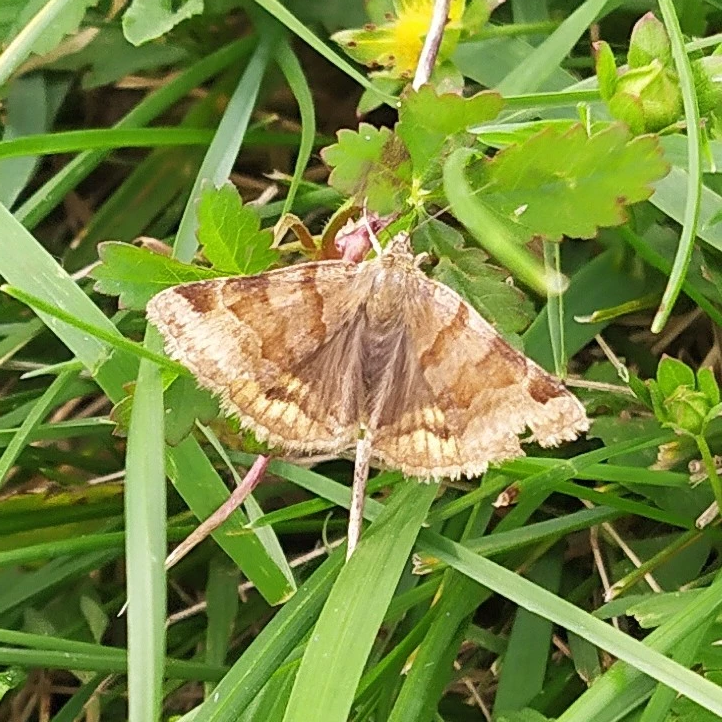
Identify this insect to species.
Euclidia glyphica
